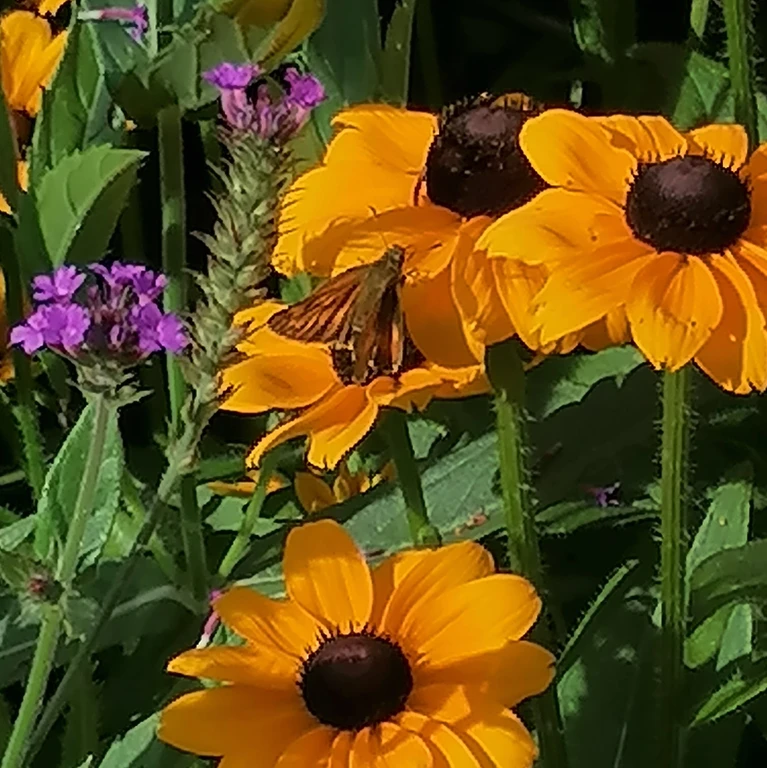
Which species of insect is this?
Ochlodes sylvanus (also Ochlodes venata)
